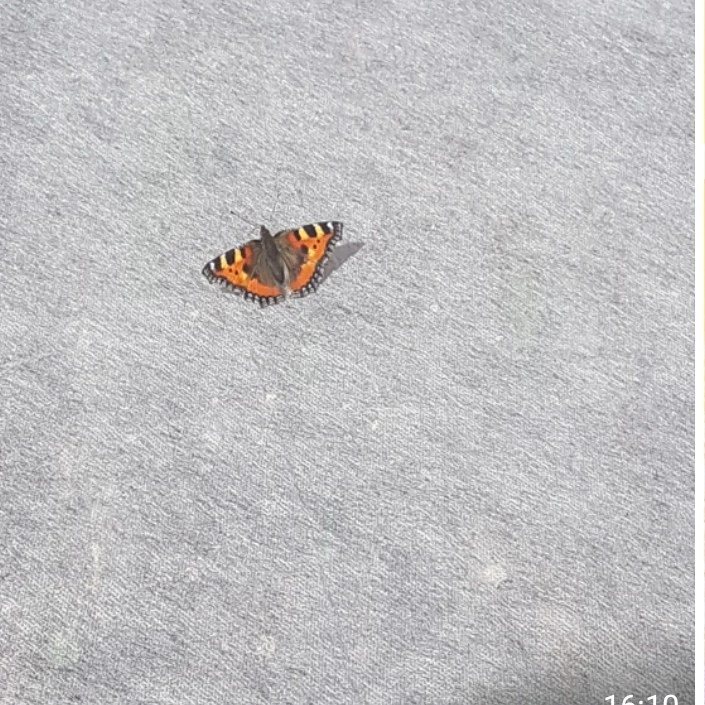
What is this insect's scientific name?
Aglais urticae
